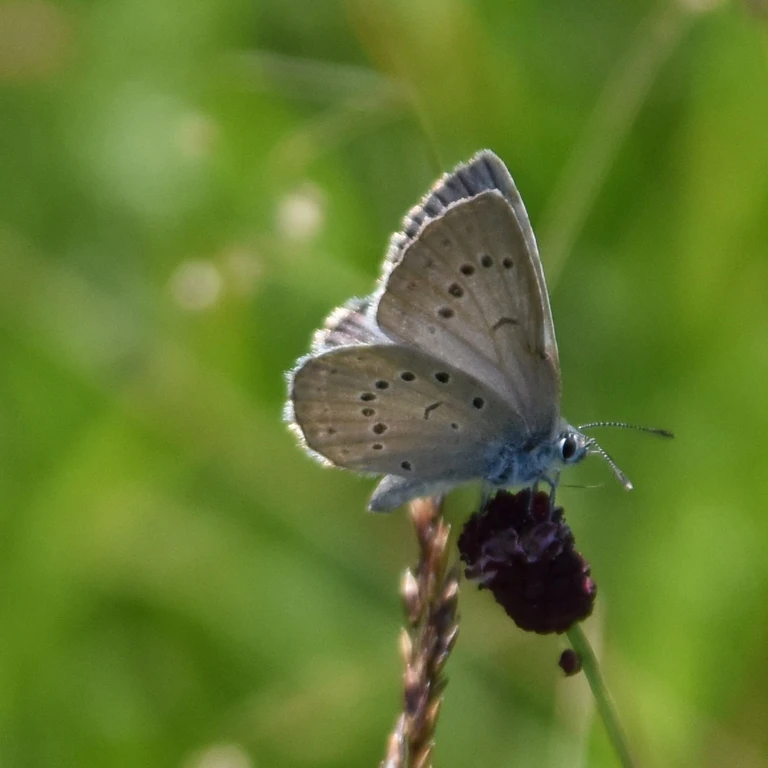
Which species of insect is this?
Phengaris teleius
